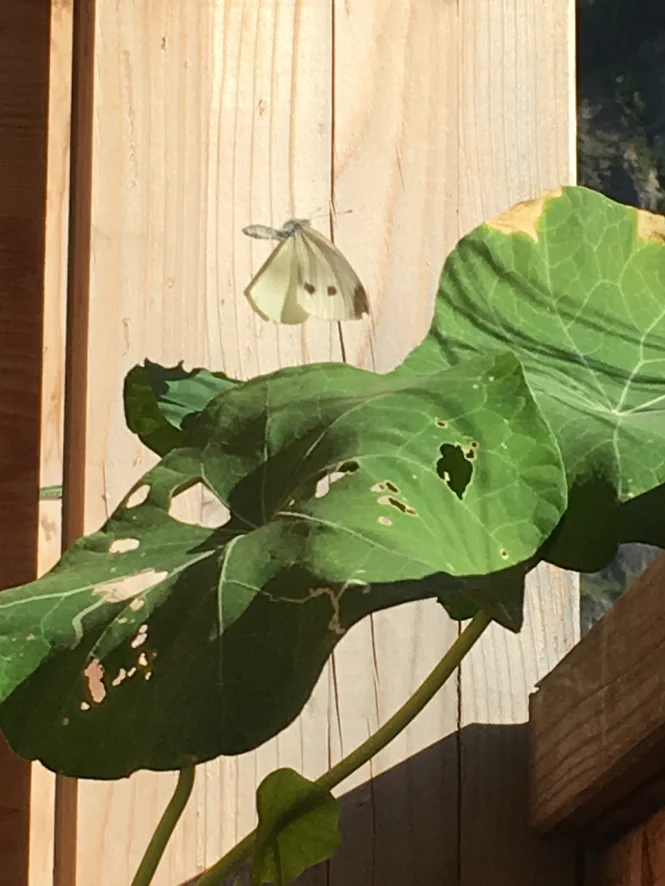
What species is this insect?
Pieris rapae
